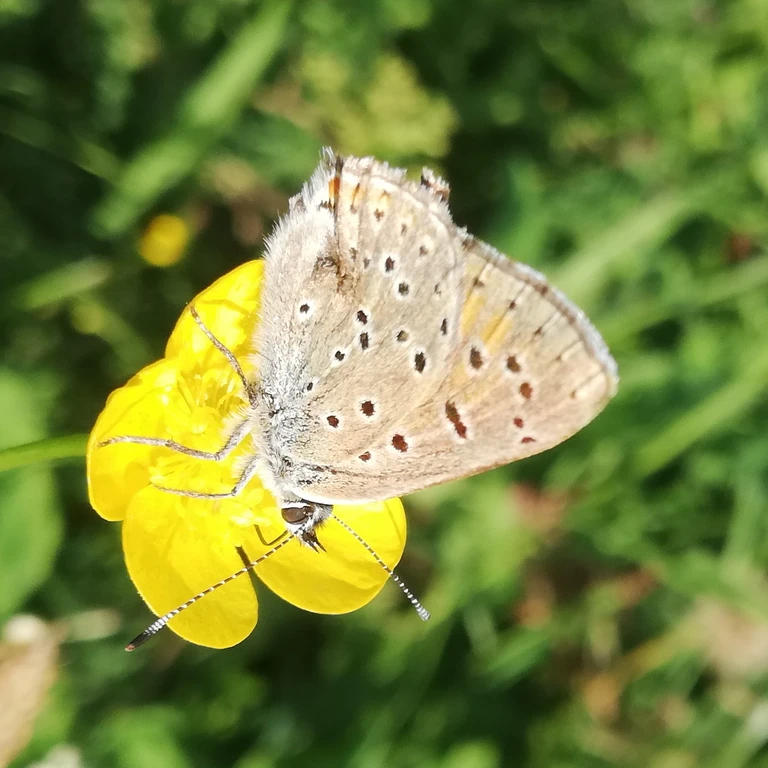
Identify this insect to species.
Lycaena hippothoe (also Palaeochrysophanus hippothoe)
